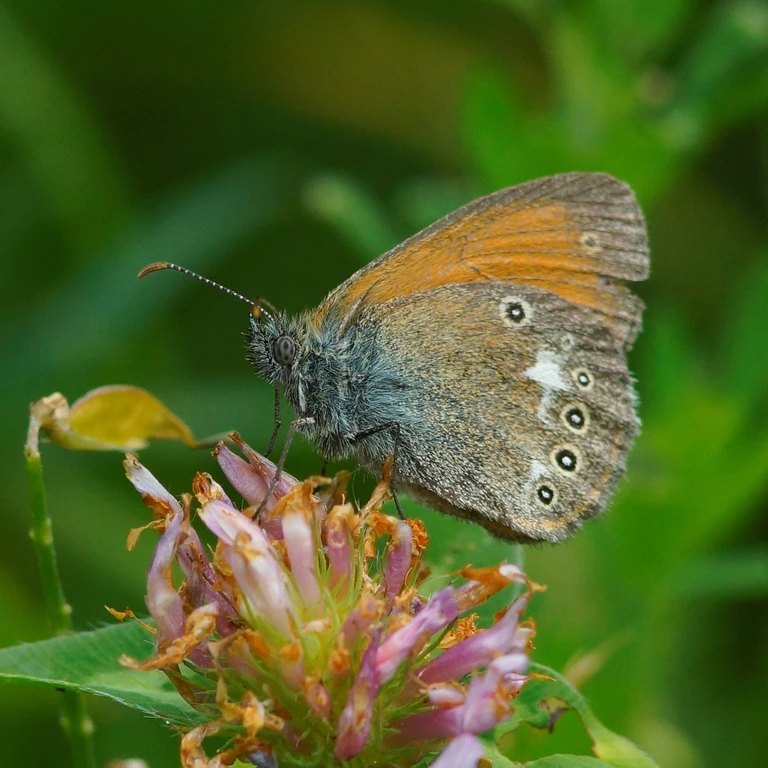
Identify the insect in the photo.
Coenonympha glycerion (also Coenonympha iphis)
